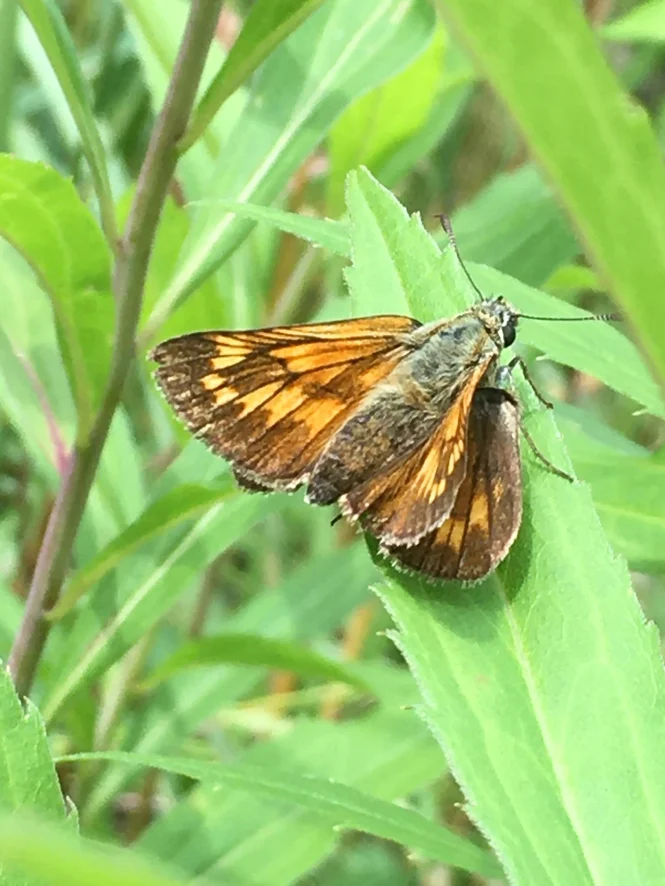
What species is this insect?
Ochlodes sylvanus (also Ochlodes venata)
